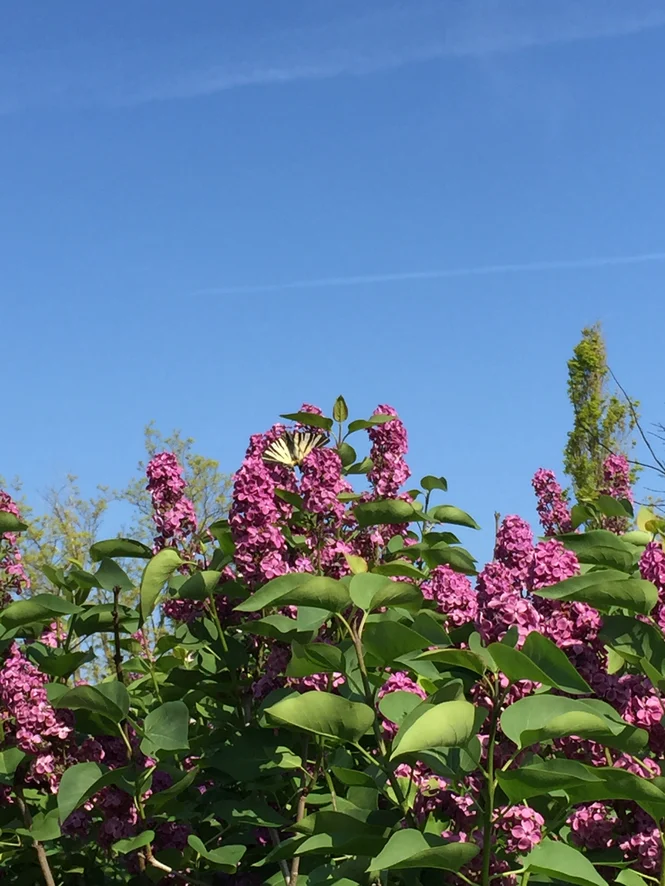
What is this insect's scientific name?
Iphiclides podalirius
